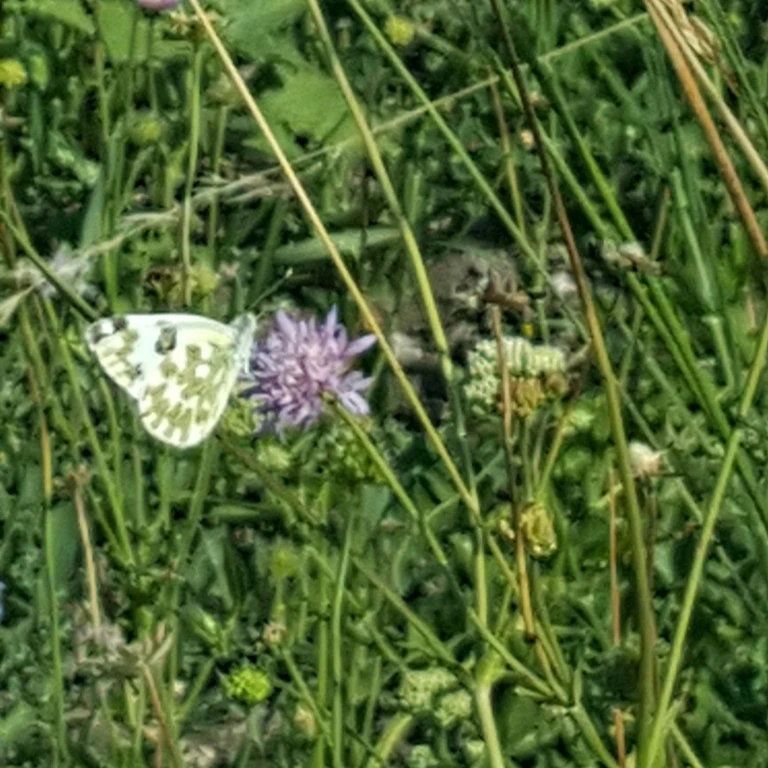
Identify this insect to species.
Pontia edusa
